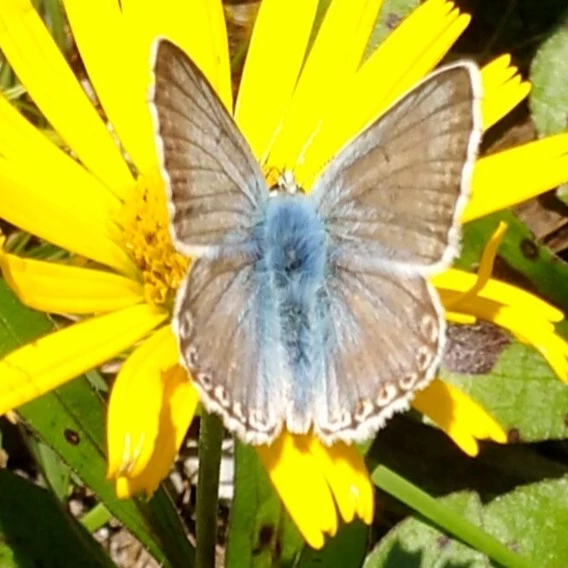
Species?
Lysandra coridon
